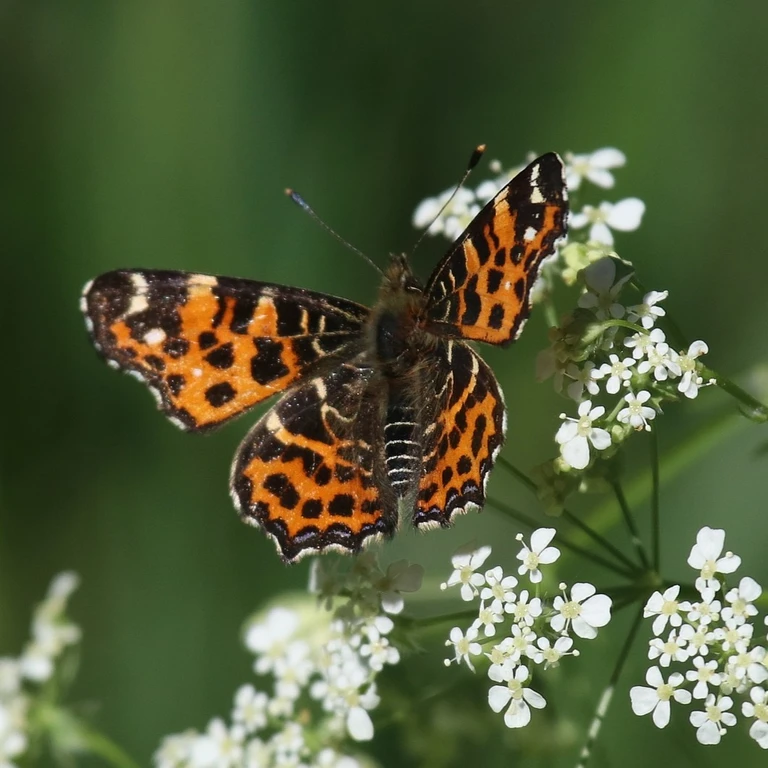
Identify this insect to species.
Araschnia levana
